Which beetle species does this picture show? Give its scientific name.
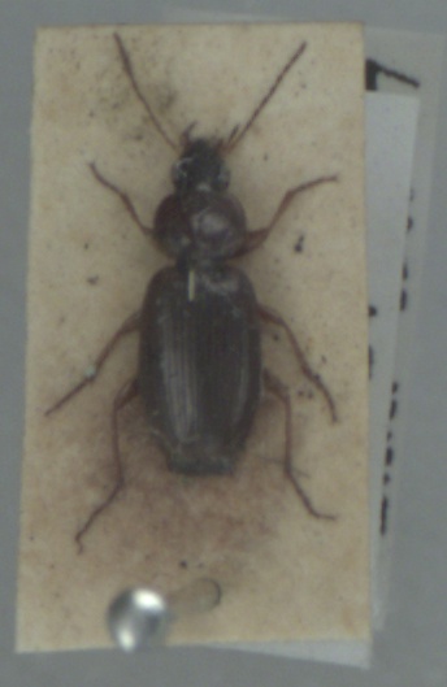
Olisthopus rotundatus
